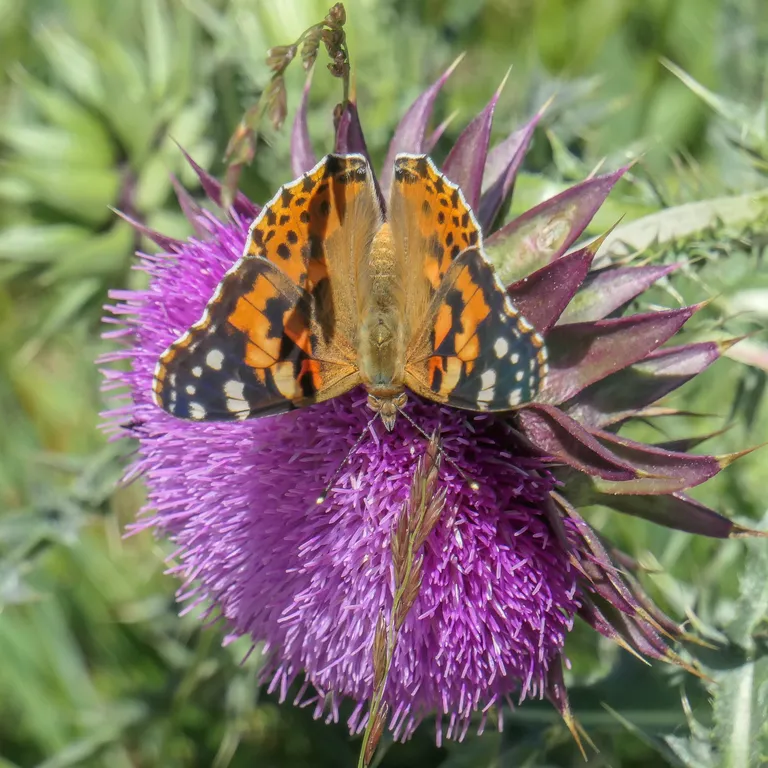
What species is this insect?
Vanessa cardui
